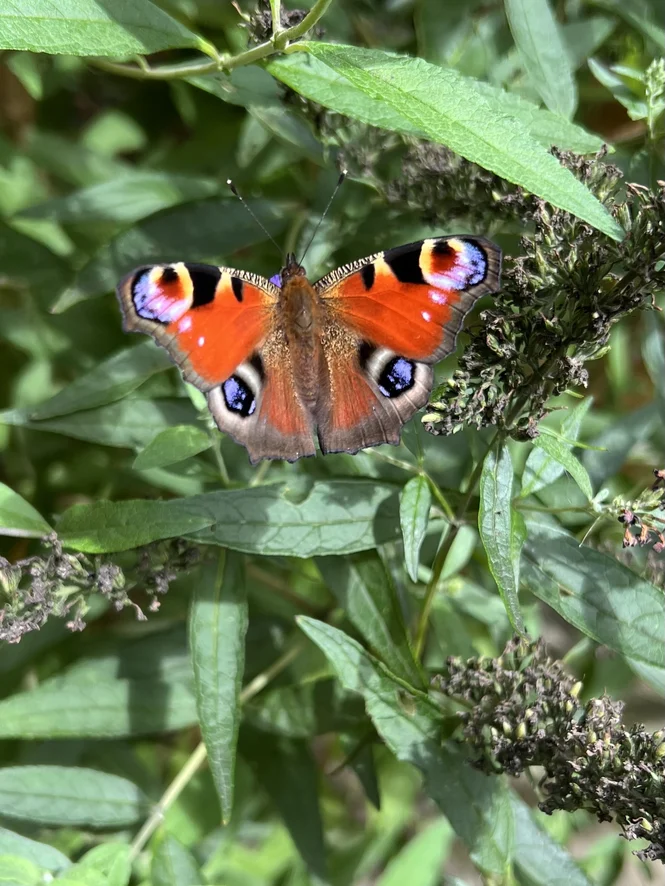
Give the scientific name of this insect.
Aglais io
